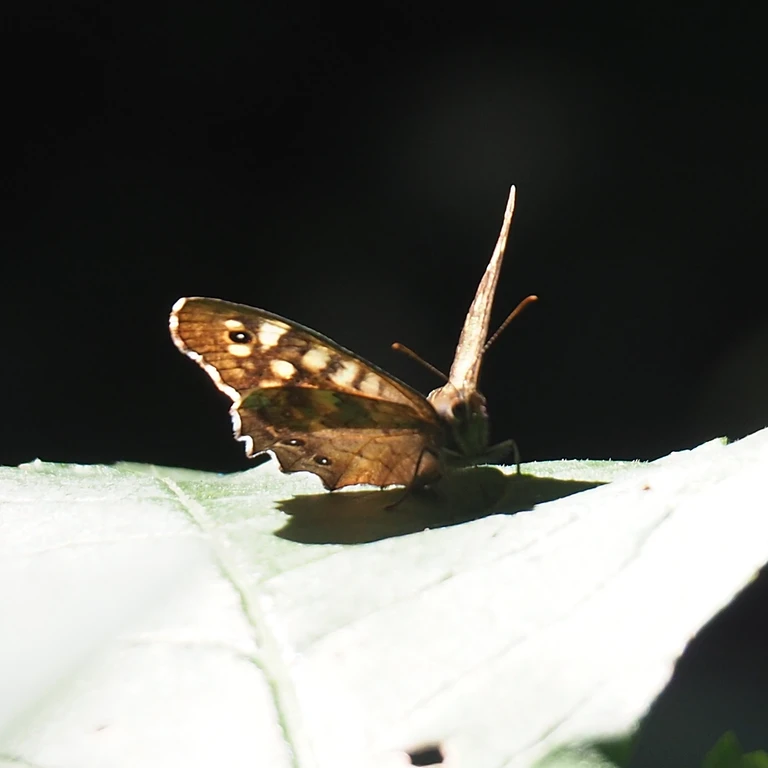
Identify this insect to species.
Pararge aegeria
